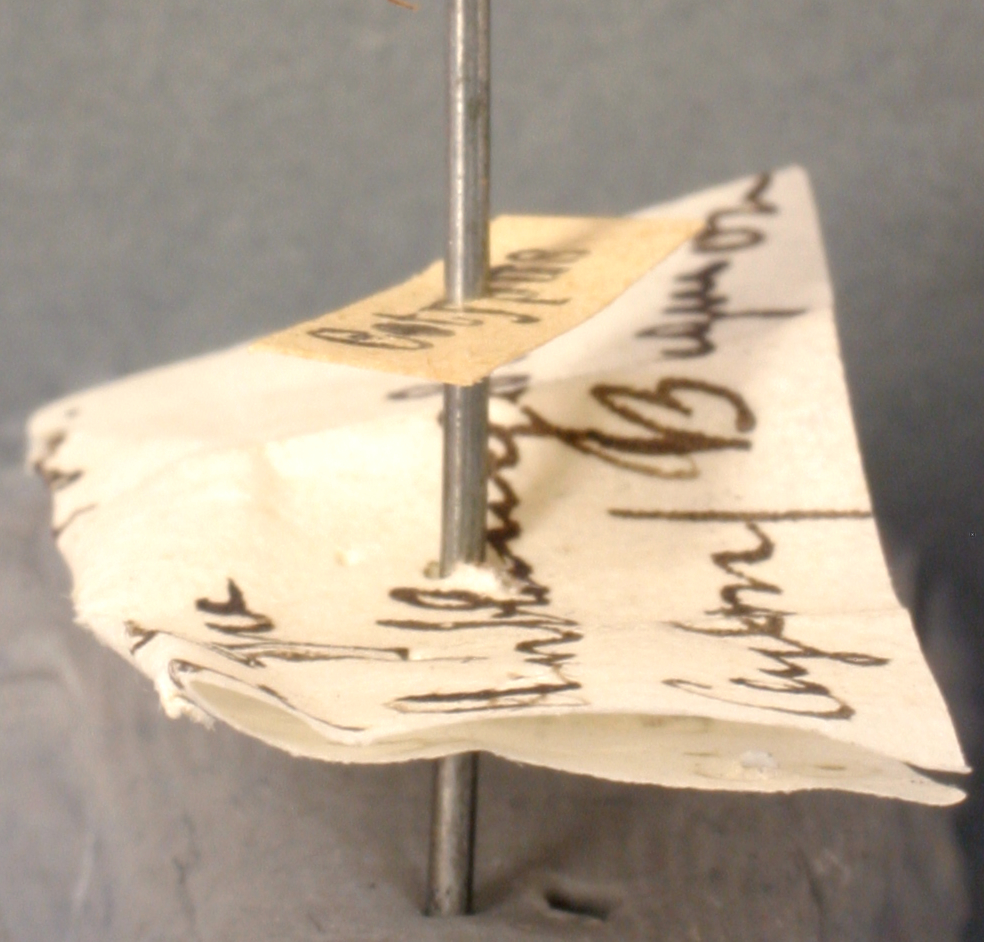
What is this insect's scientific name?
Camponotus maculatus
